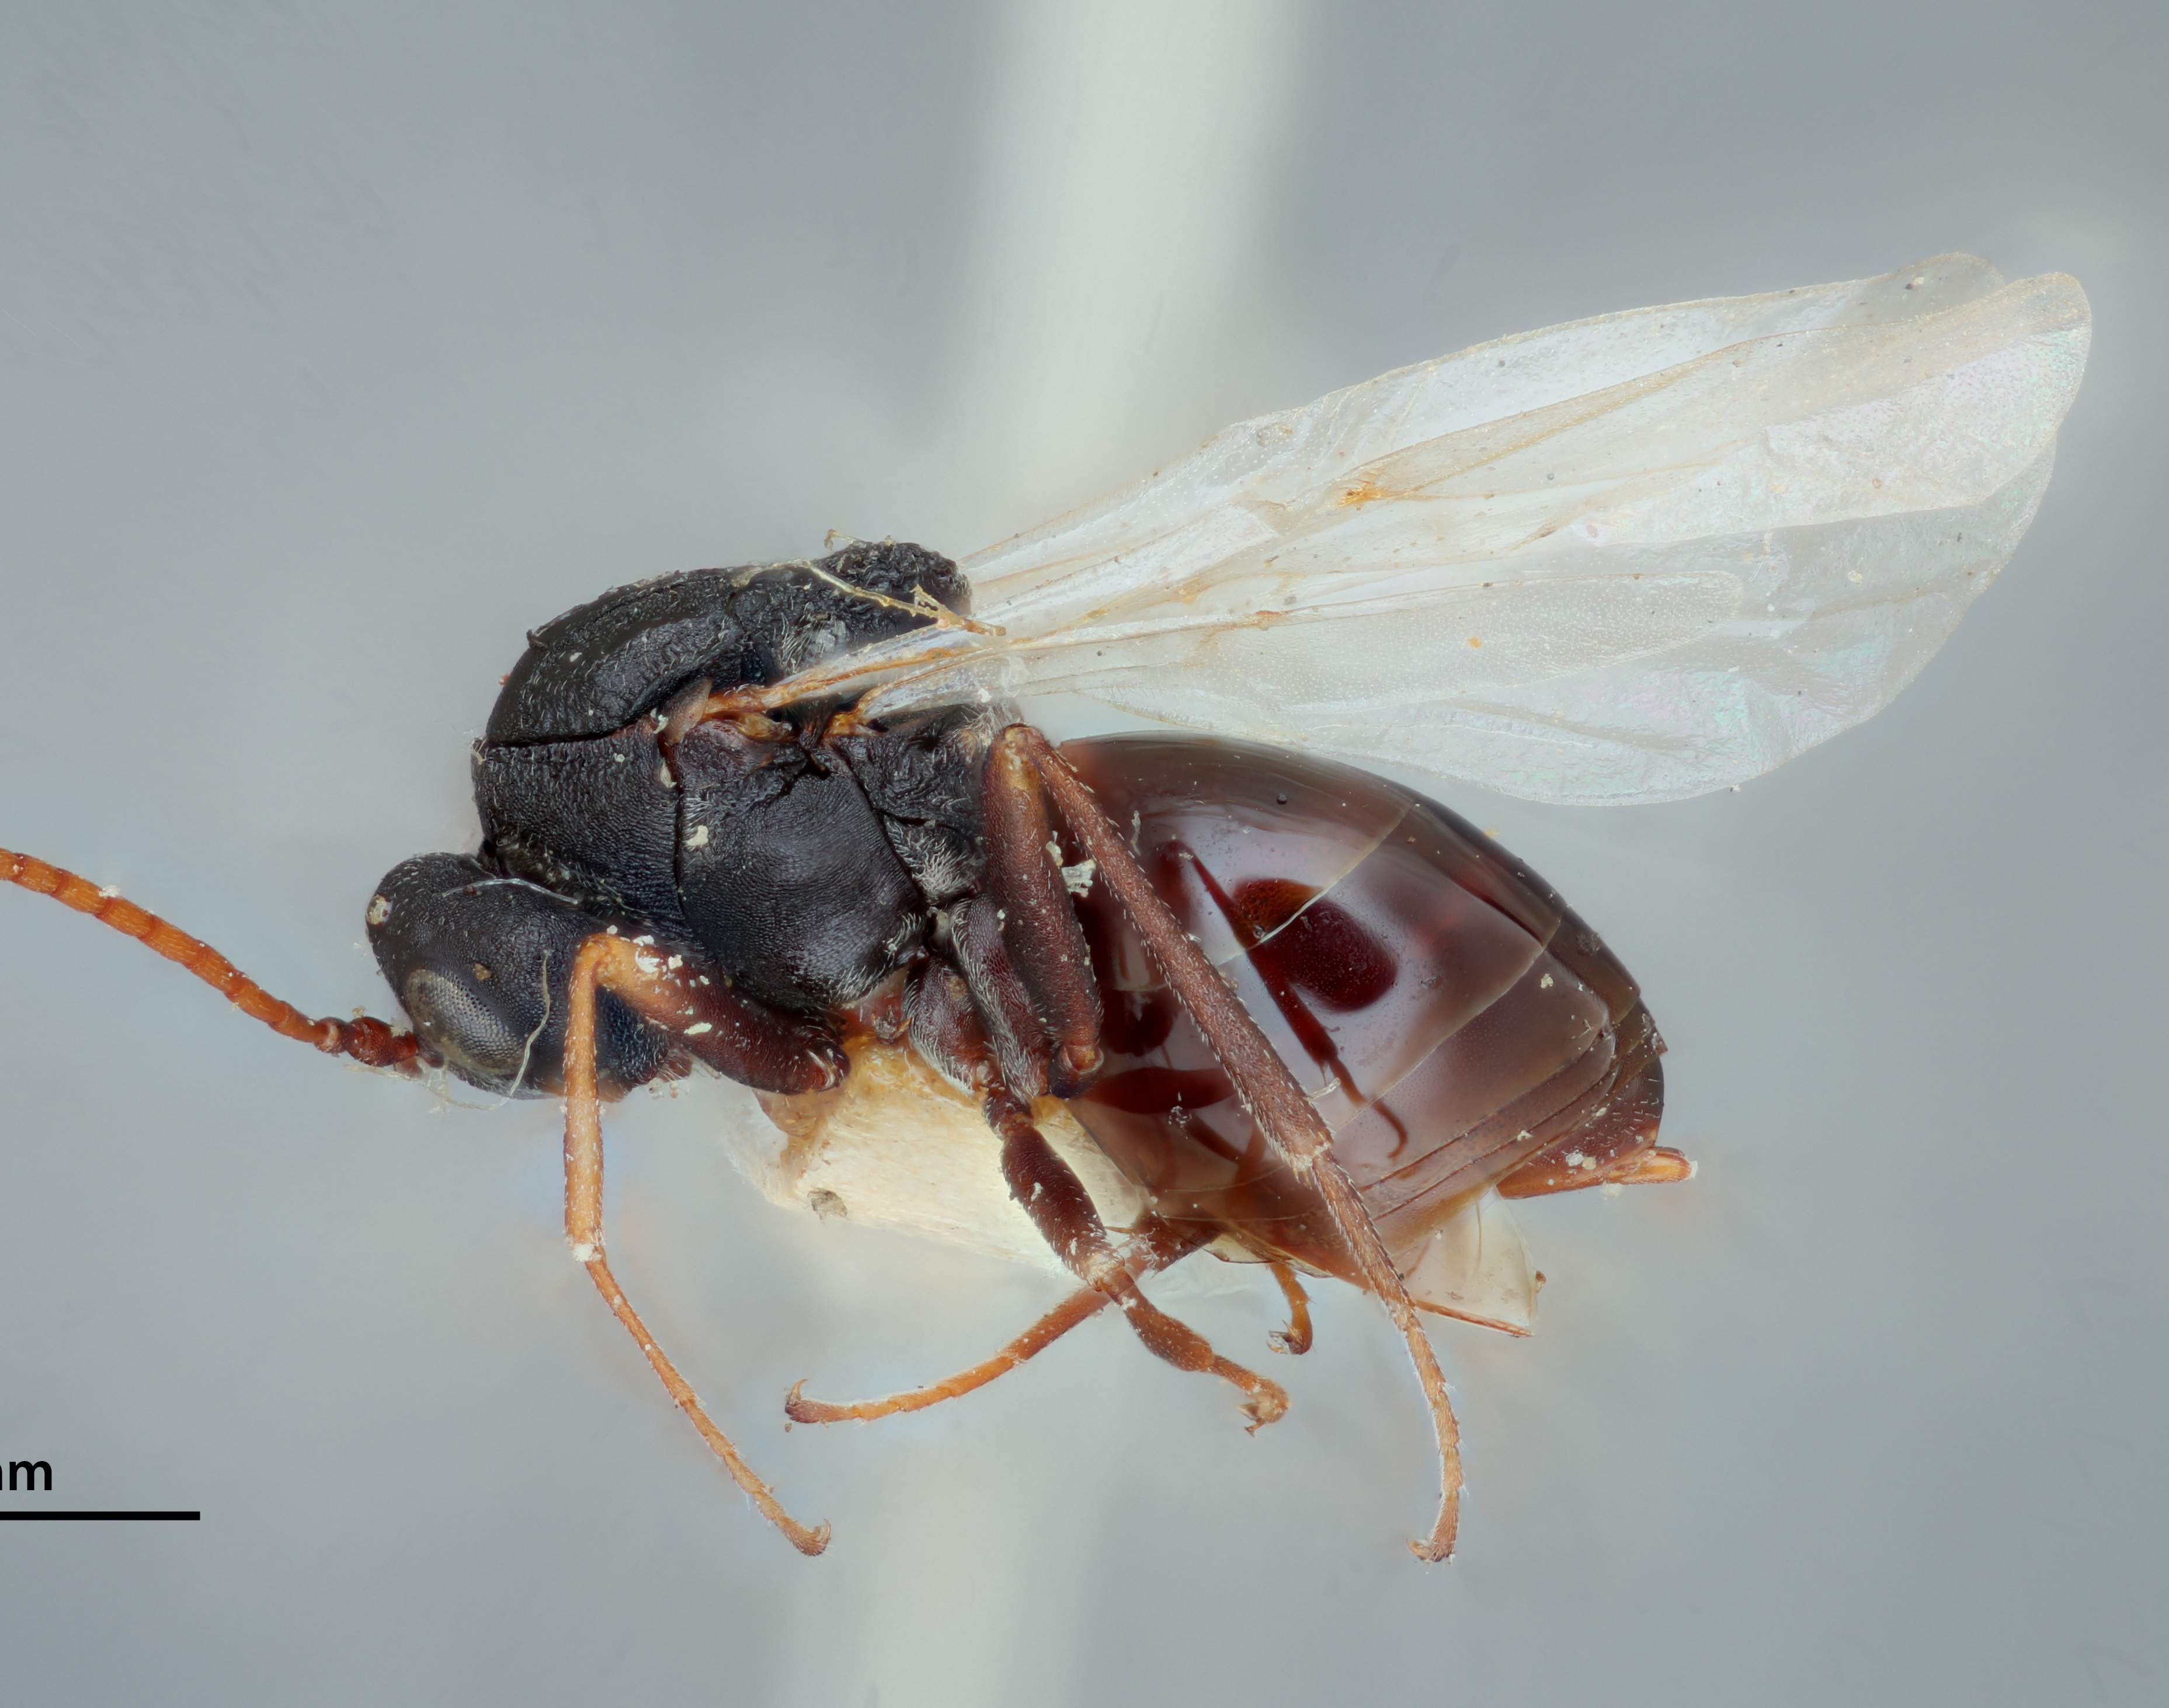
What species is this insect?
Antistrophus silphii
